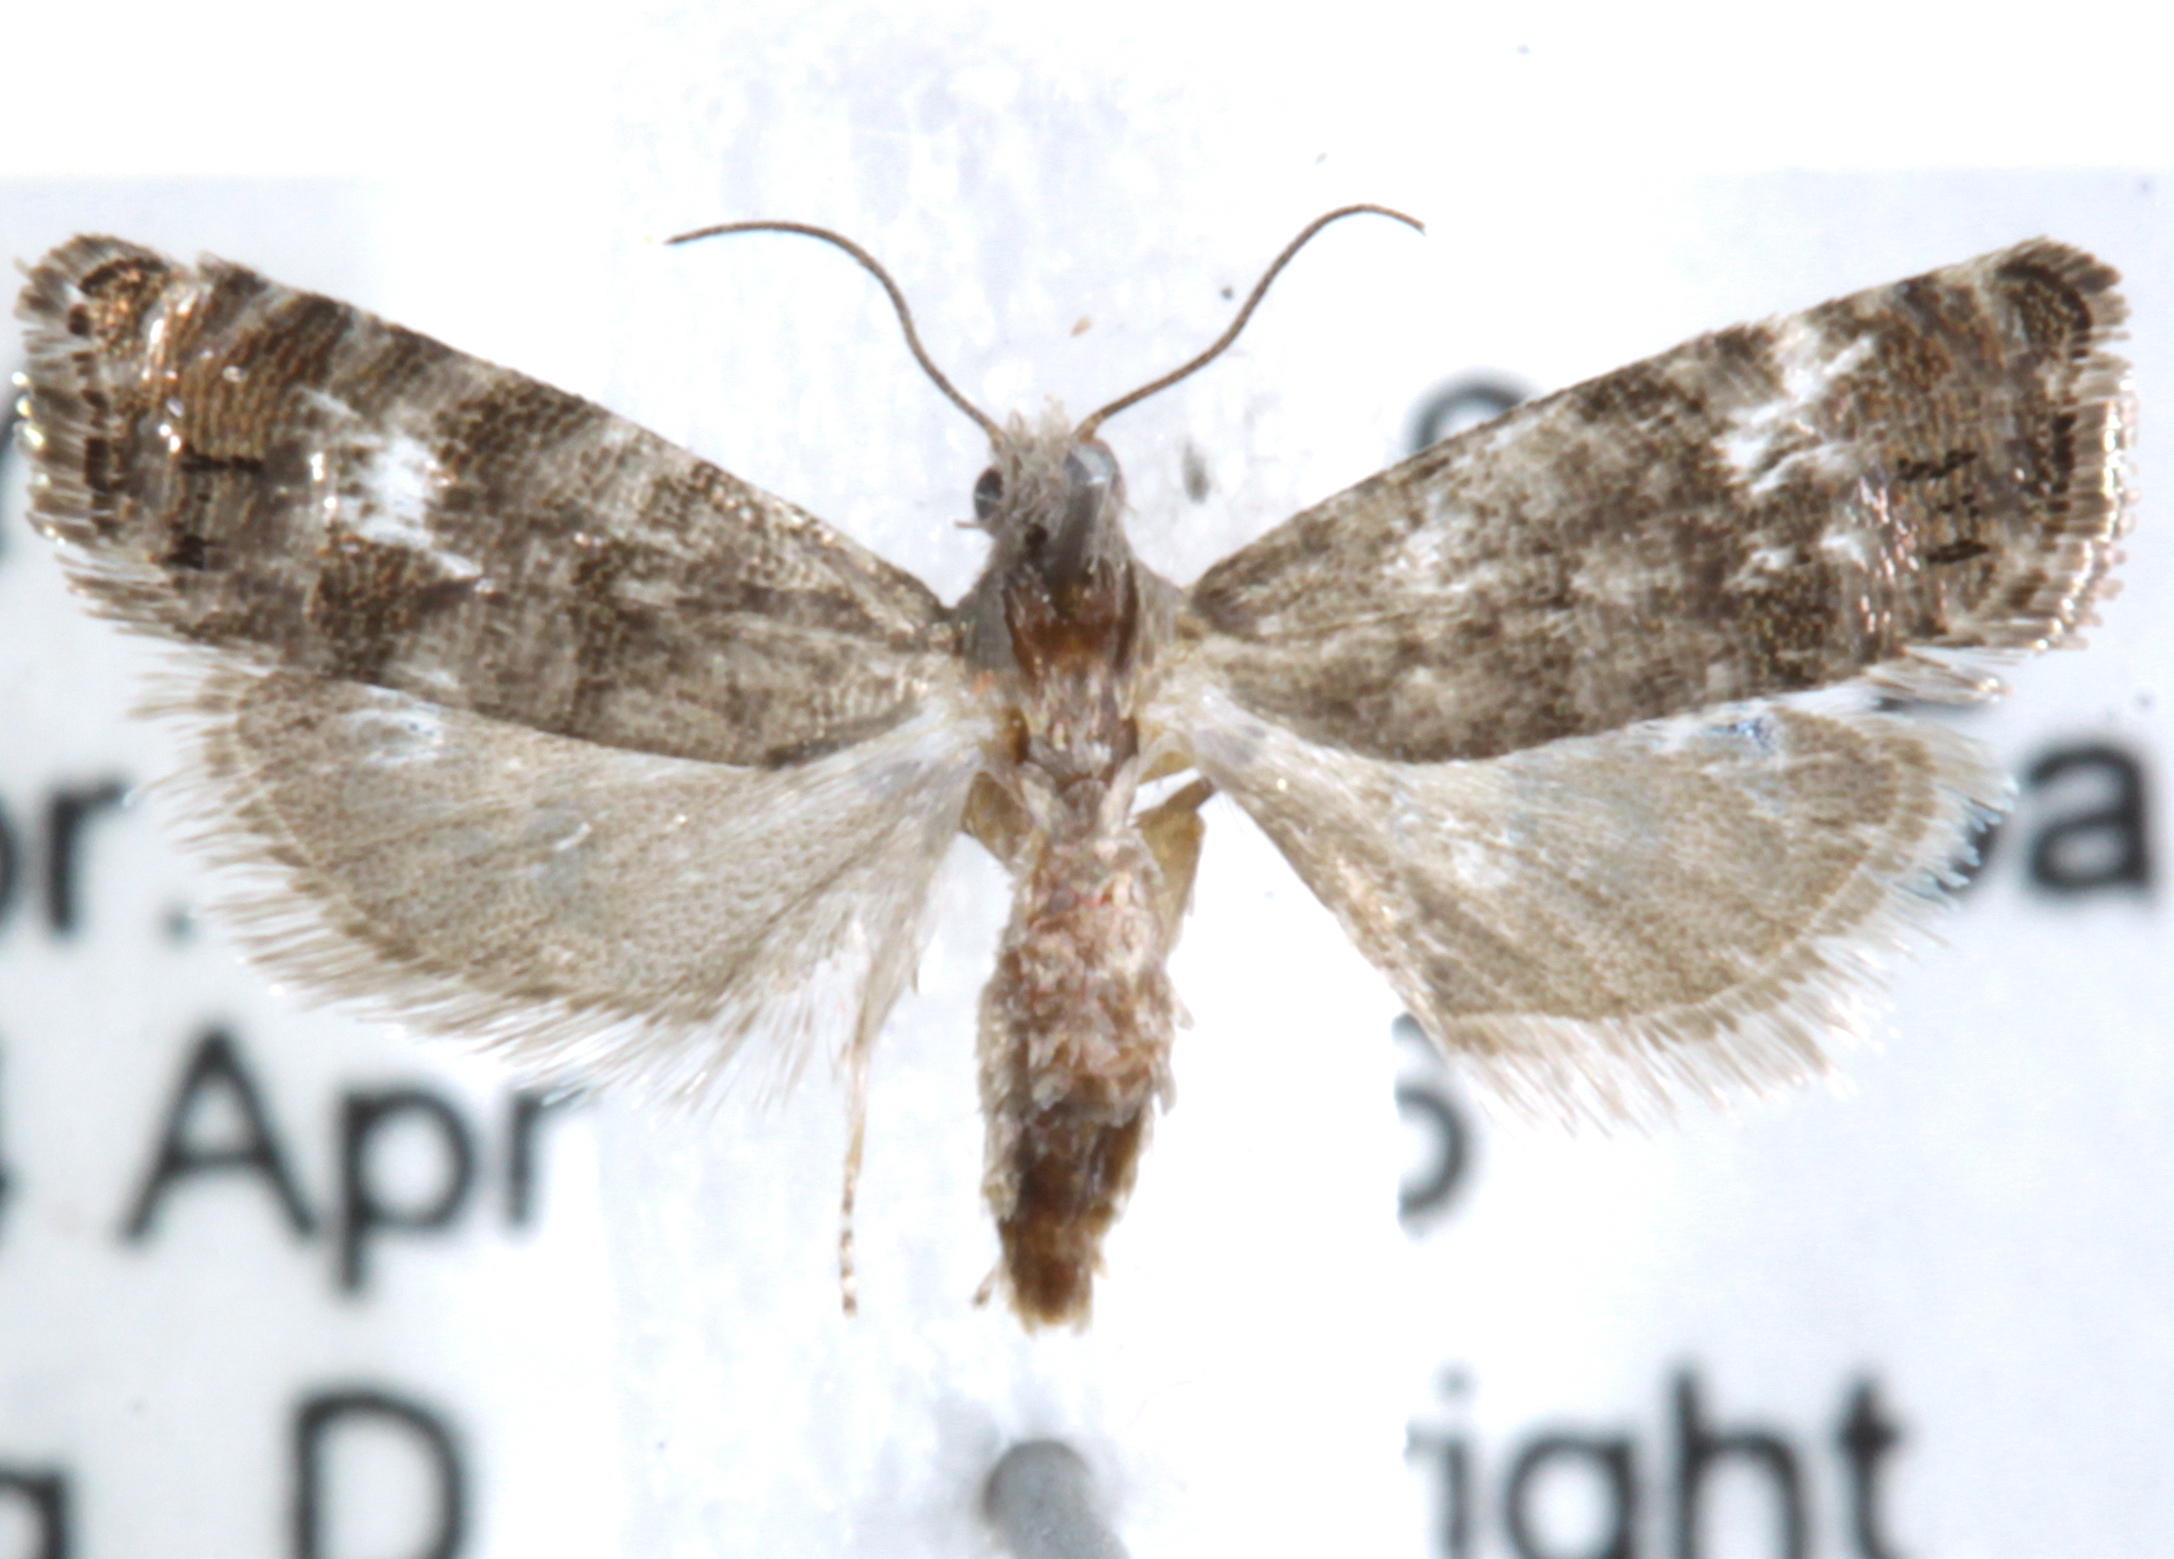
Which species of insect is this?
Cydia marita
